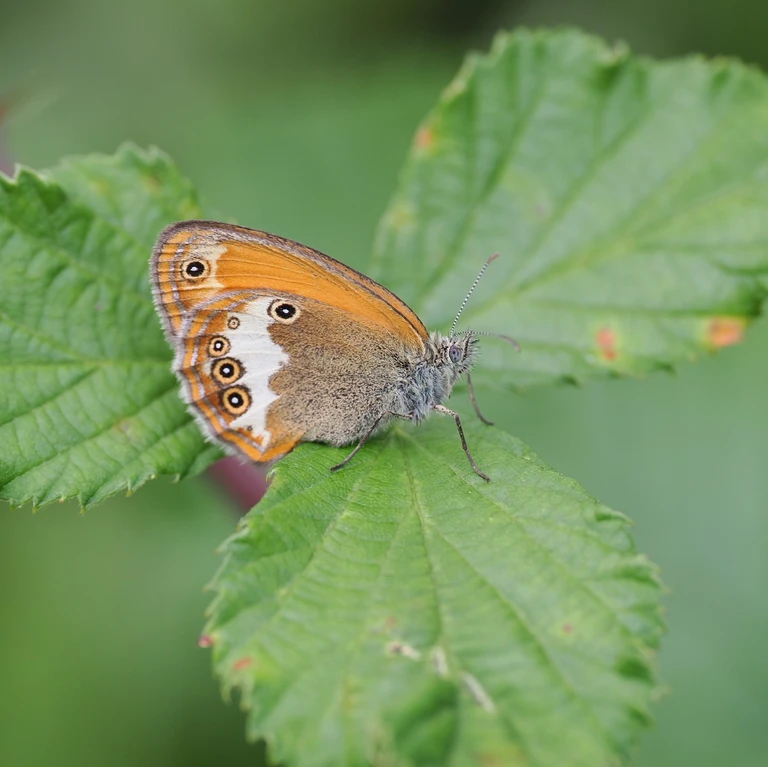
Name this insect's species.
Coenonympha arcania
